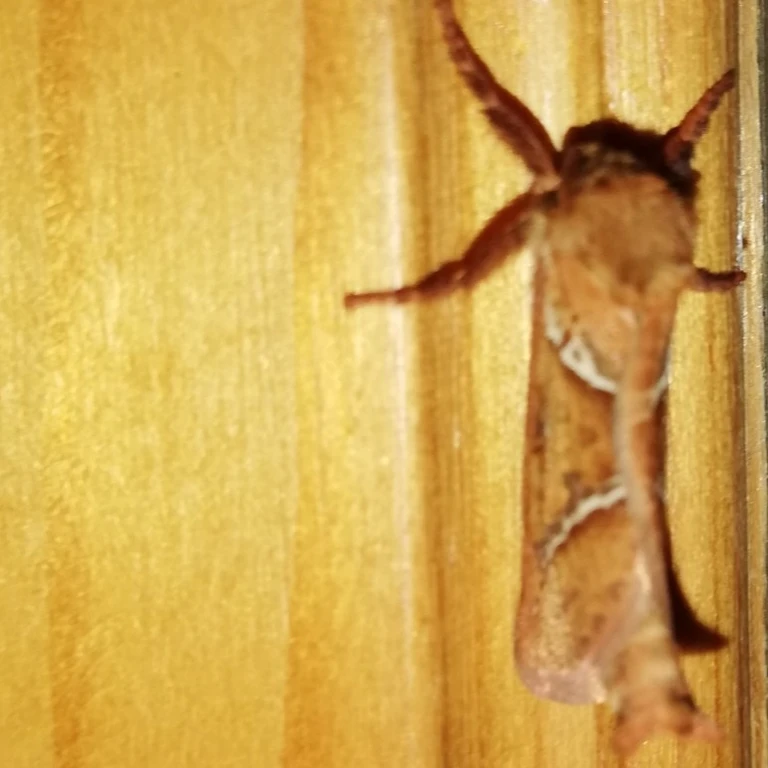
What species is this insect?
Triodia sylvina
